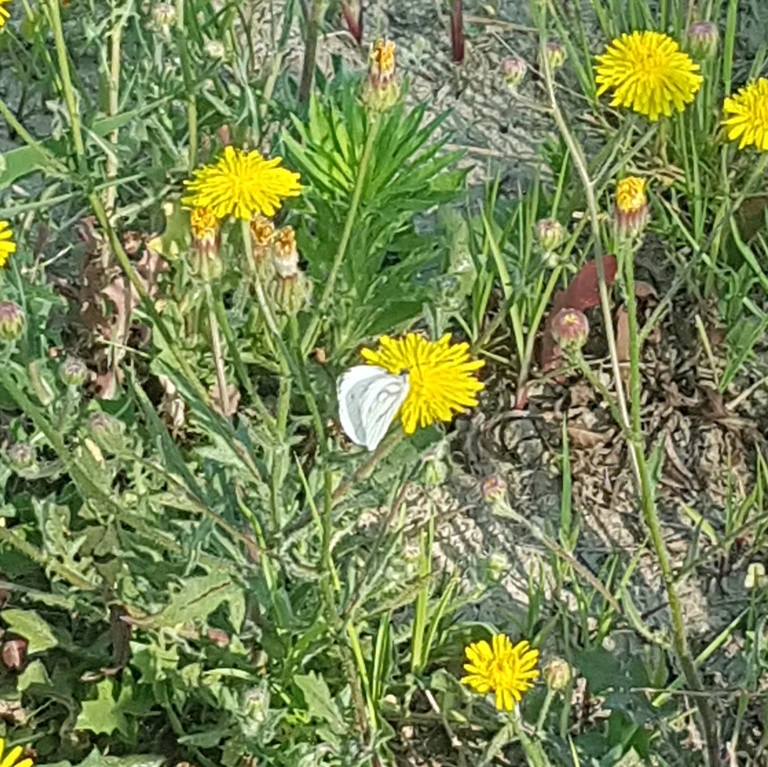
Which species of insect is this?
Pieris napi
